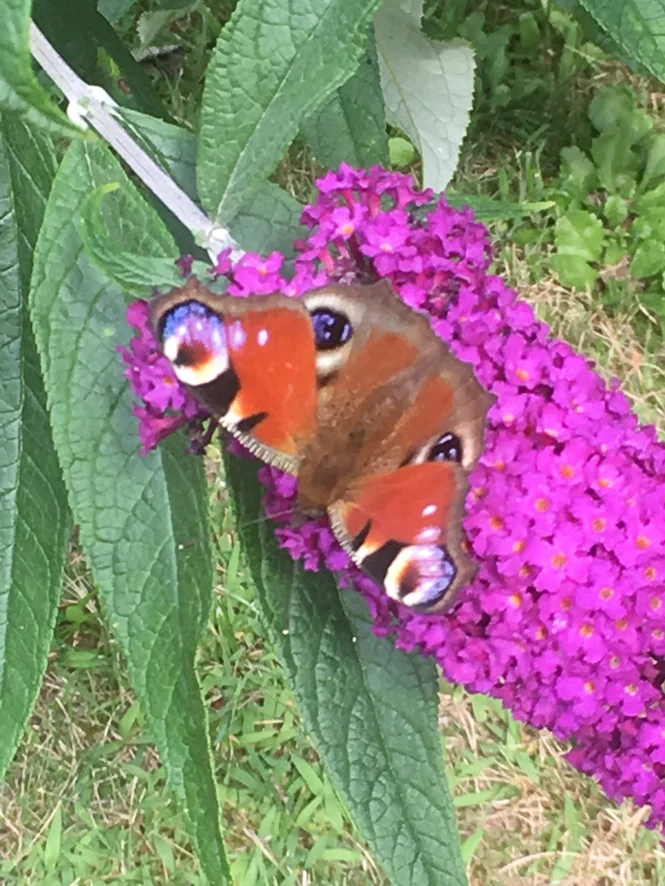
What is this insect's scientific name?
Aglais io
